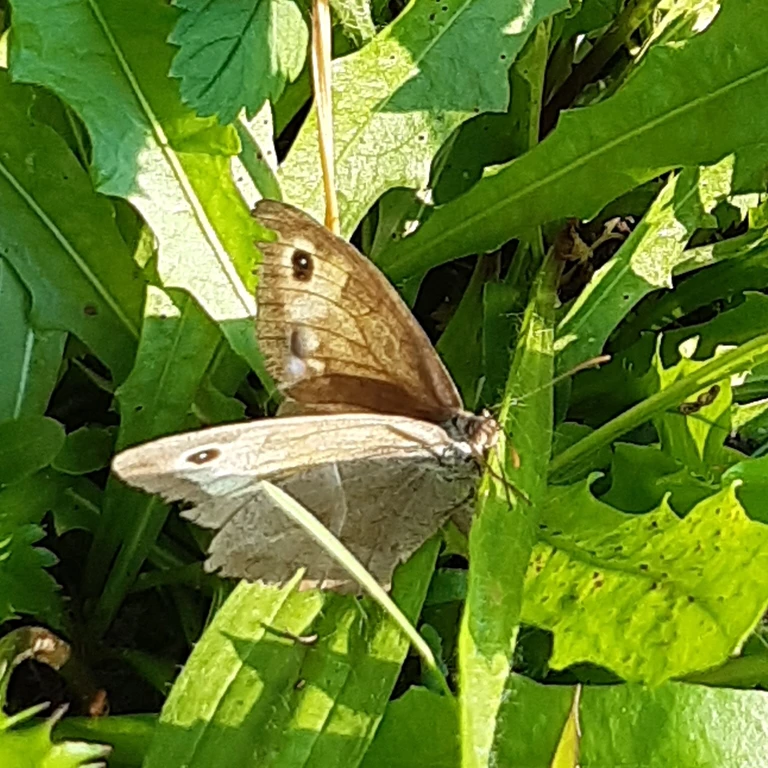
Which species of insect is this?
Maniola jurtina
